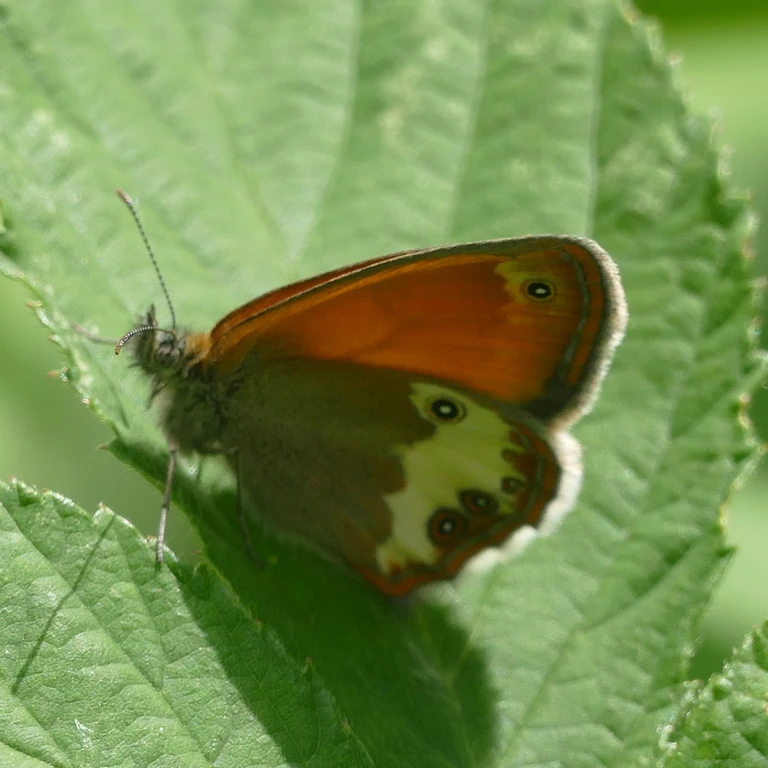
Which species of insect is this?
Coenonympha arcania
